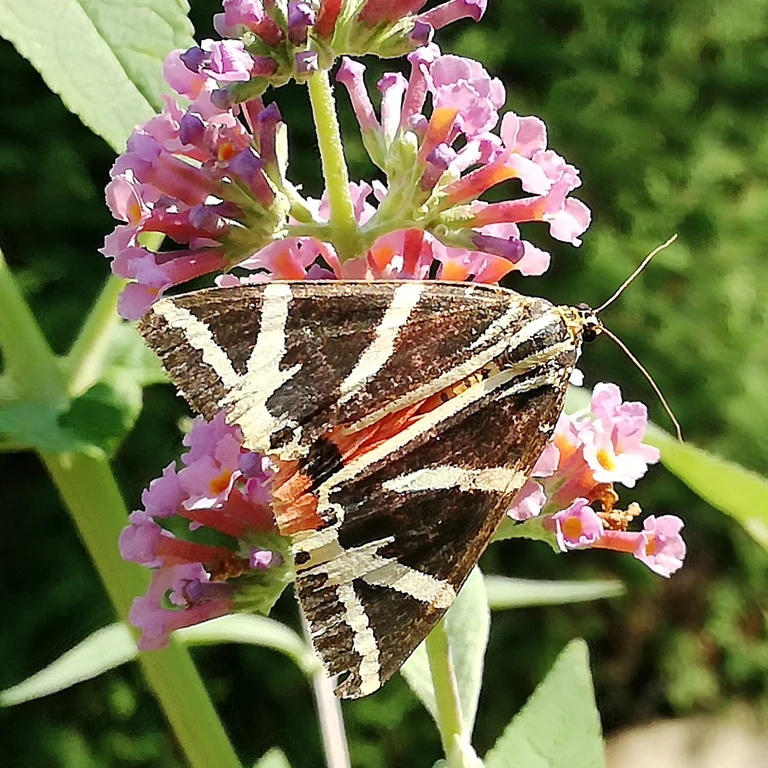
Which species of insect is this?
Euplagia quadripunctaria
